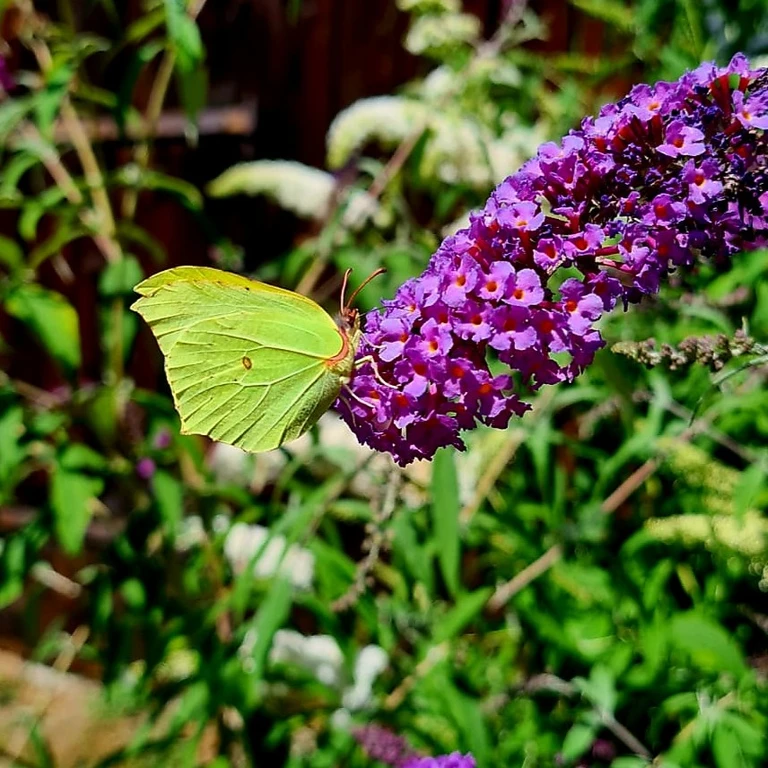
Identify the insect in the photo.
Gonepteryx rhamni
